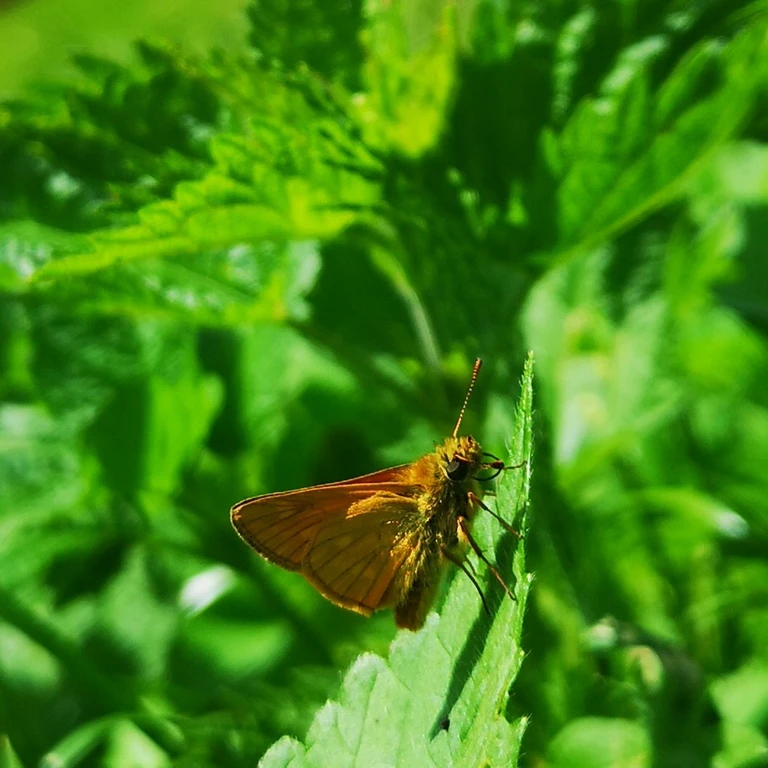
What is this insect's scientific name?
Ochlodes sylvanus (also Ochlodes venata)
